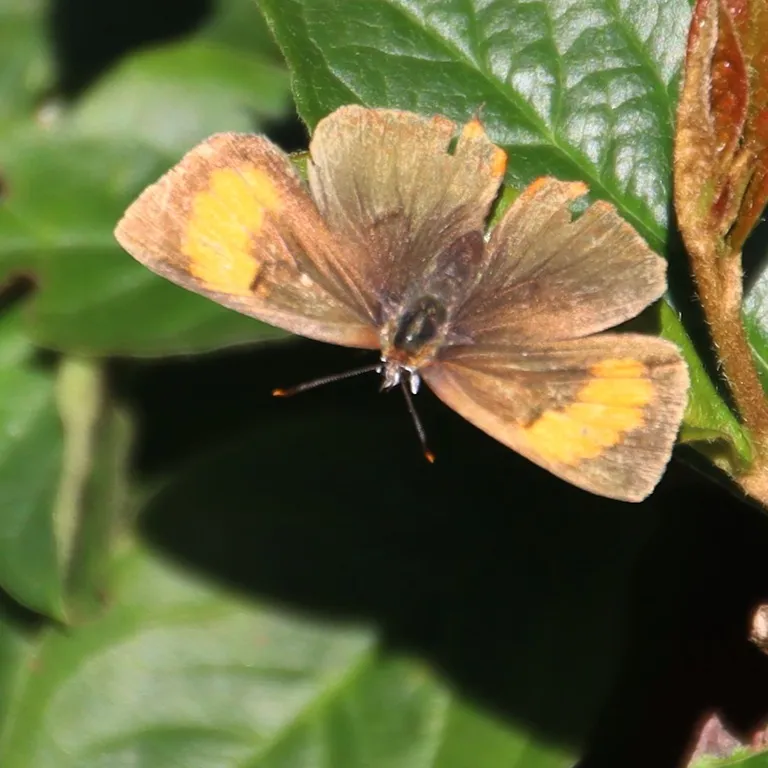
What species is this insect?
Thecla betulae
